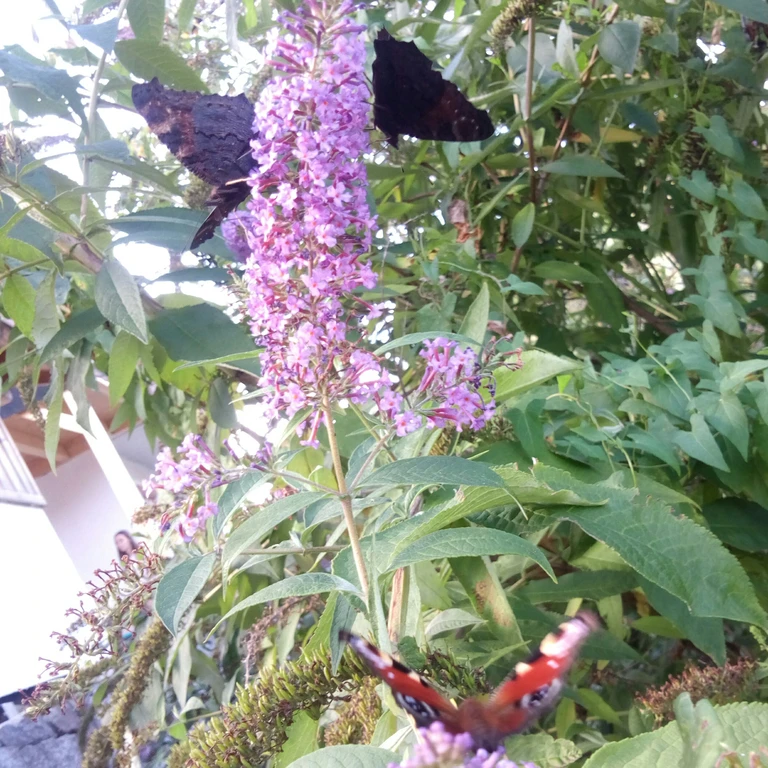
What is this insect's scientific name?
Aglais io
